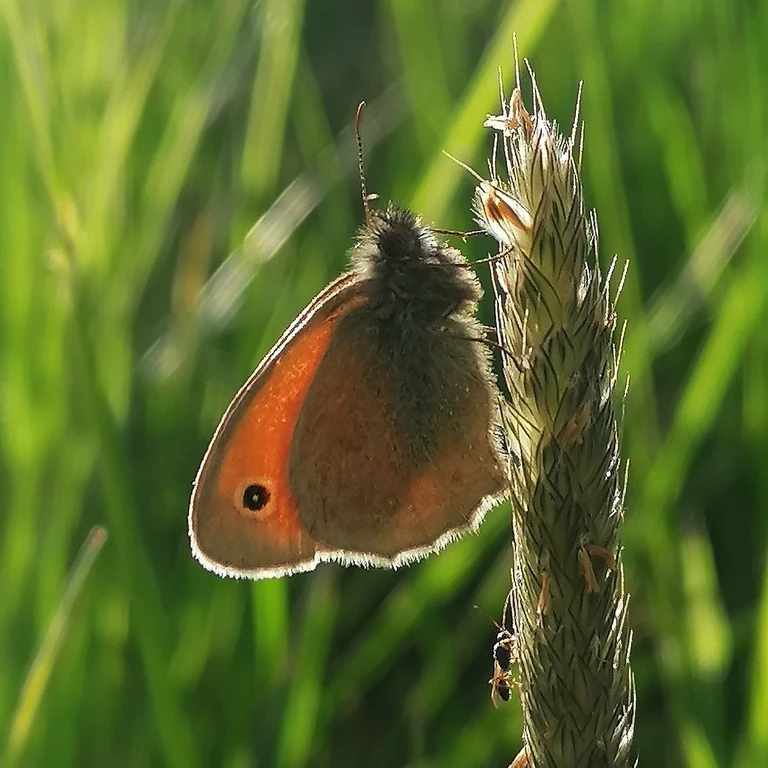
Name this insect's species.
Coenonympha pamphilus
